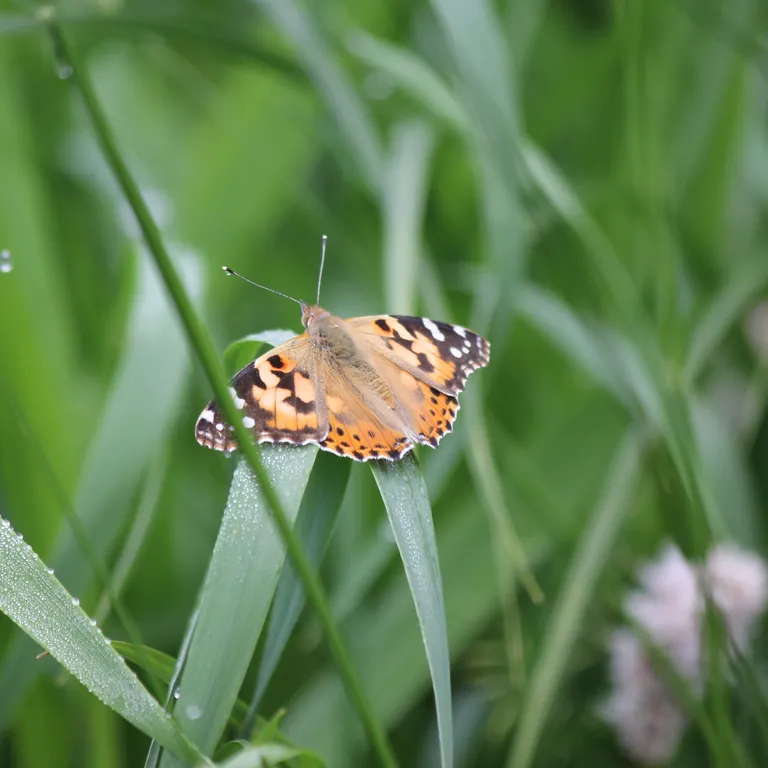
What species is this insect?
Vanessa cardui
